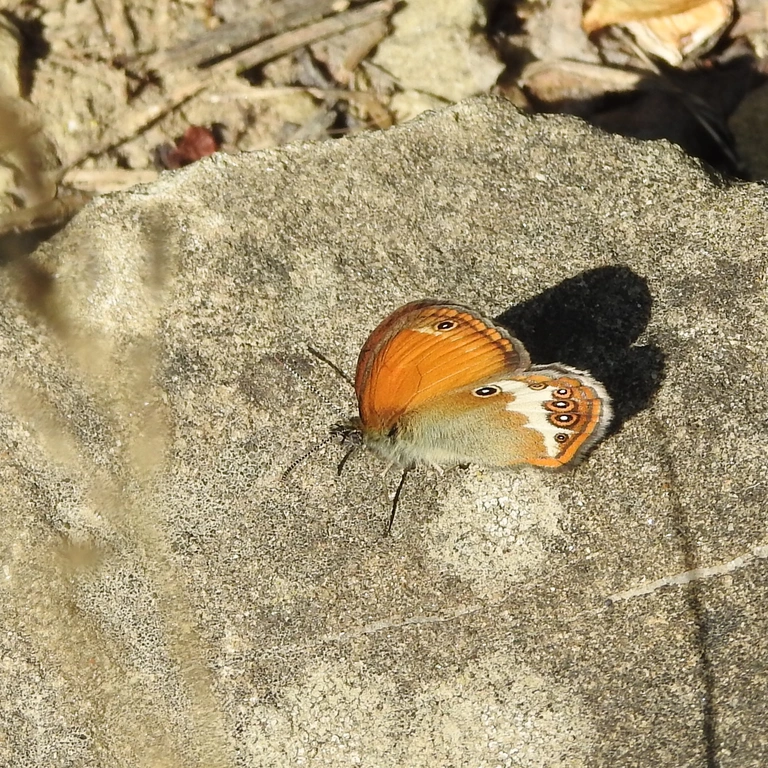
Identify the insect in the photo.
Coenonympha arcania
